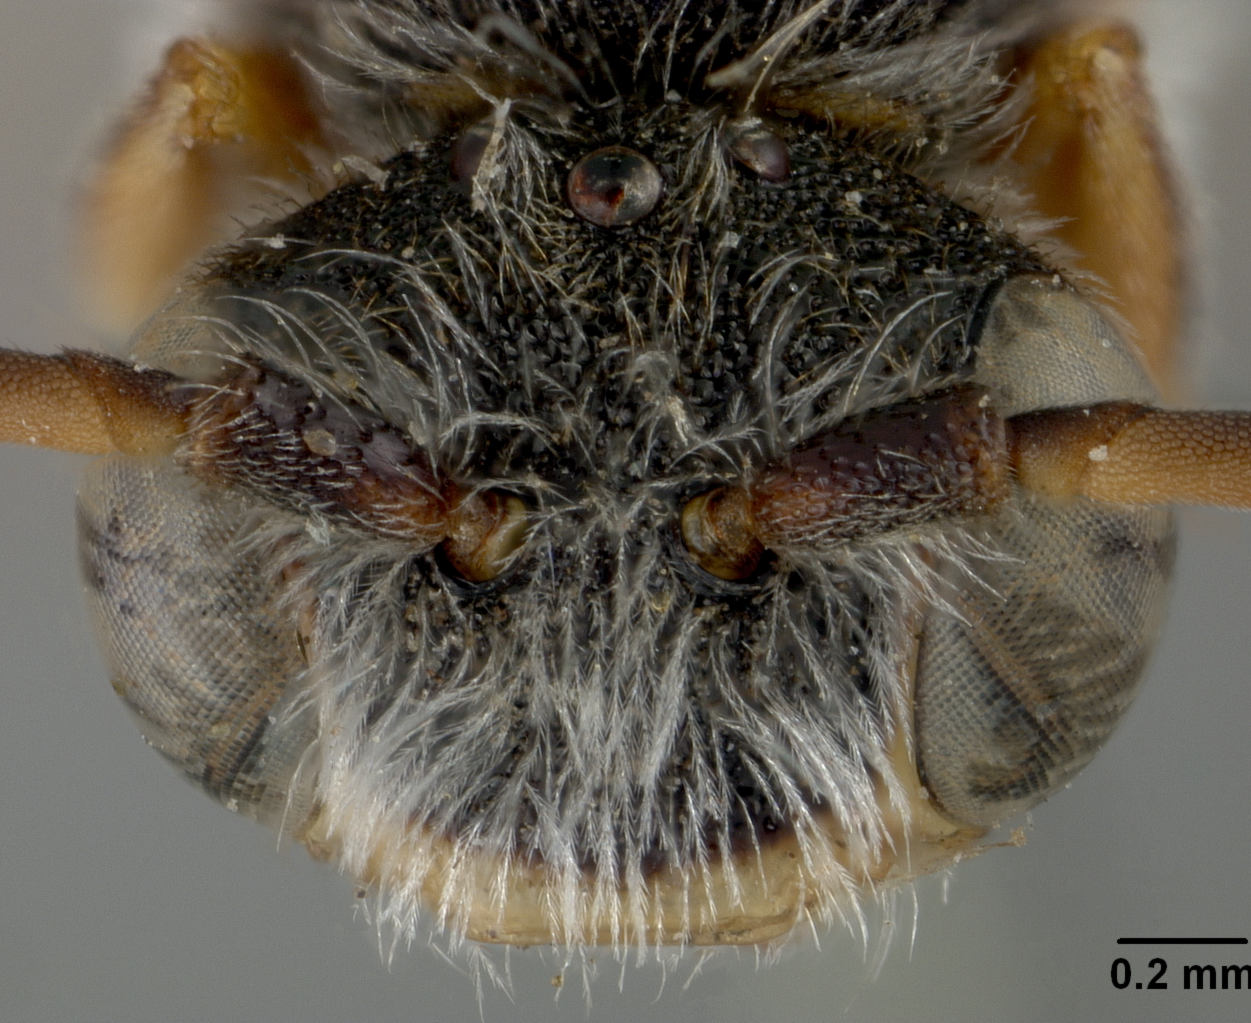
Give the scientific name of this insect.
Nomada erythrospila
